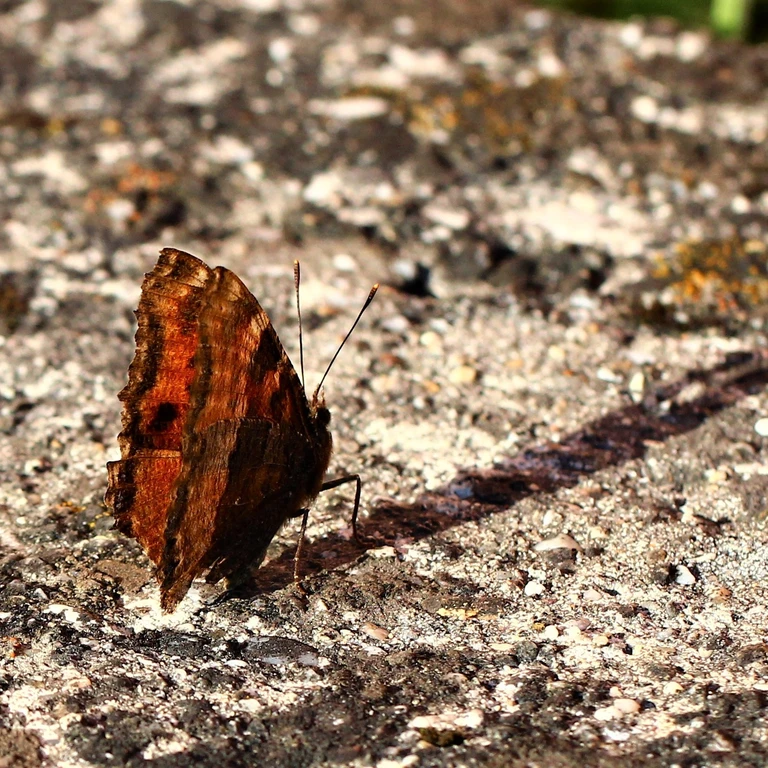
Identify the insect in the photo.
Nymphalis polychloros
